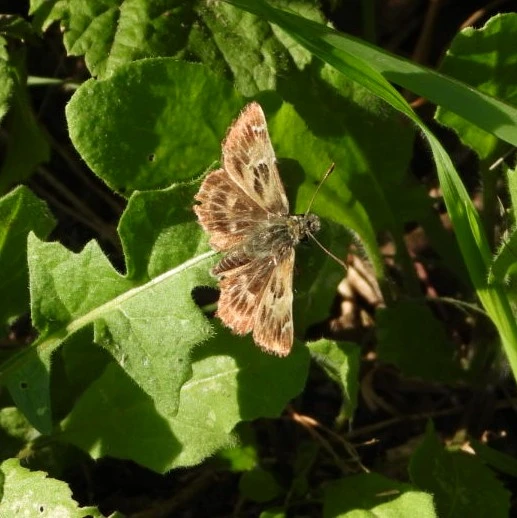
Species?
Carcharodus alceae
